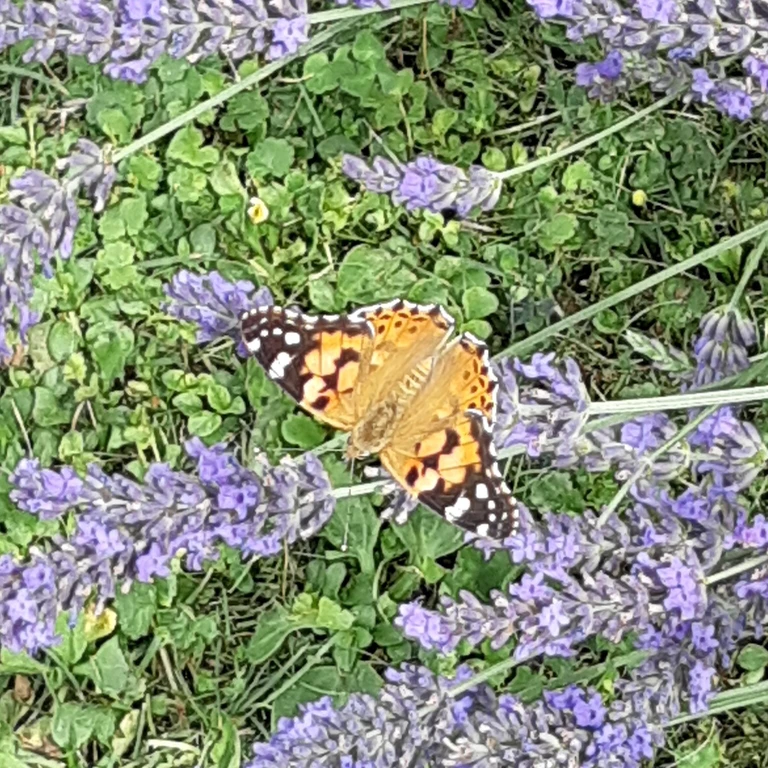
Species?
Vanessa cardui
